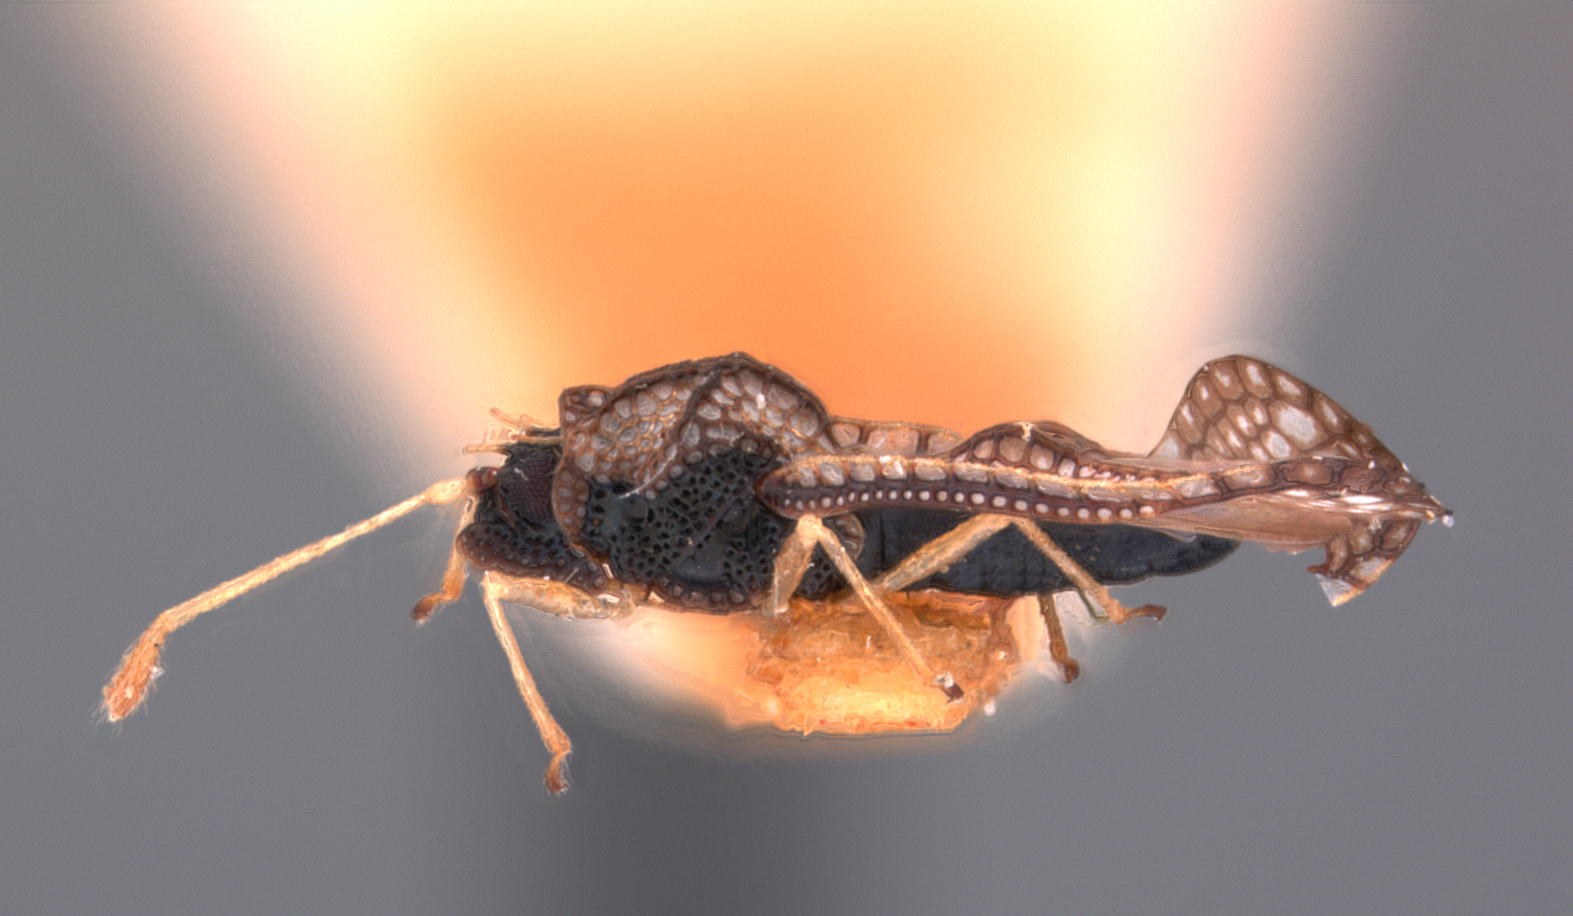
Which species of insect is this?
Monanthia uichancoi
